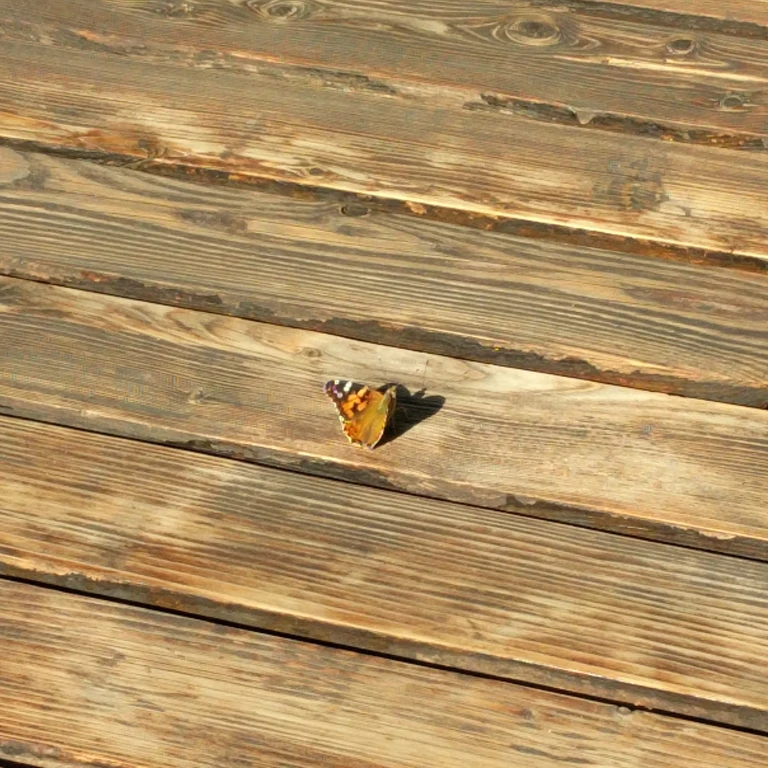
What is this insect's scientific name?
Vanessa cardui
